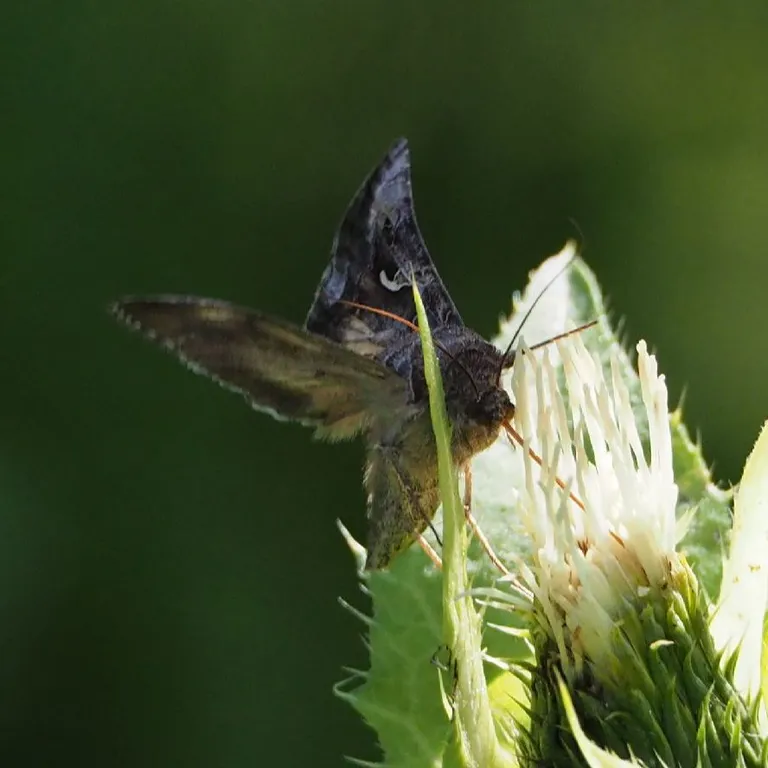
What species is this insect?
Autographa gamma
